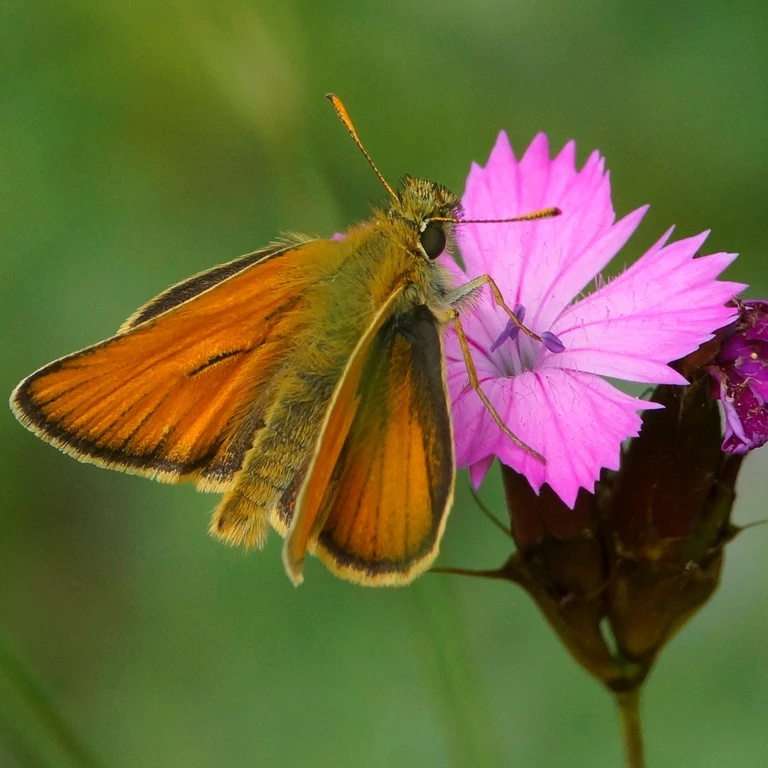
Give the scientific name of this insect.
Thymelicus sylvestris
